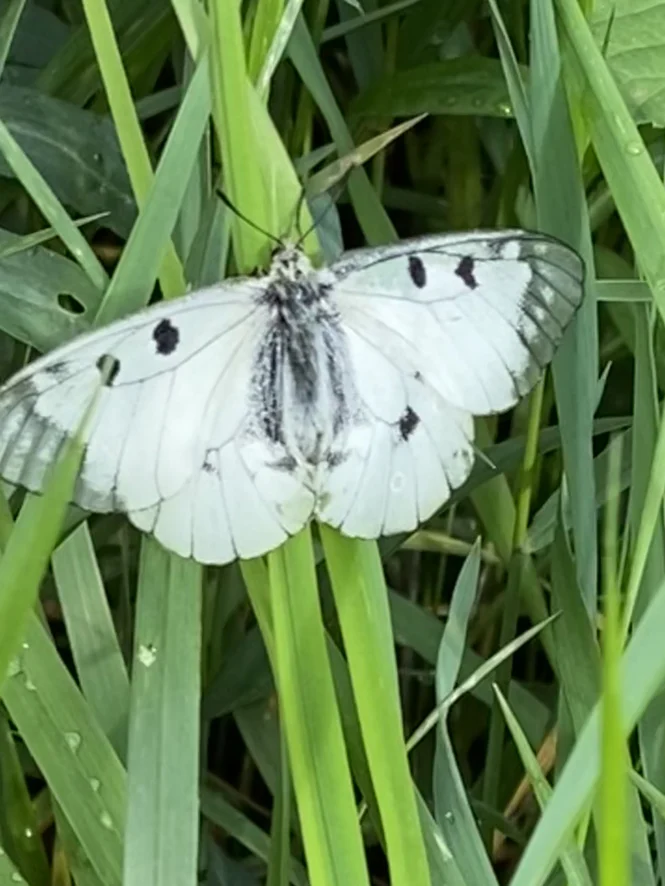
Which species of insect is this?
Parnassius mnemosyne
